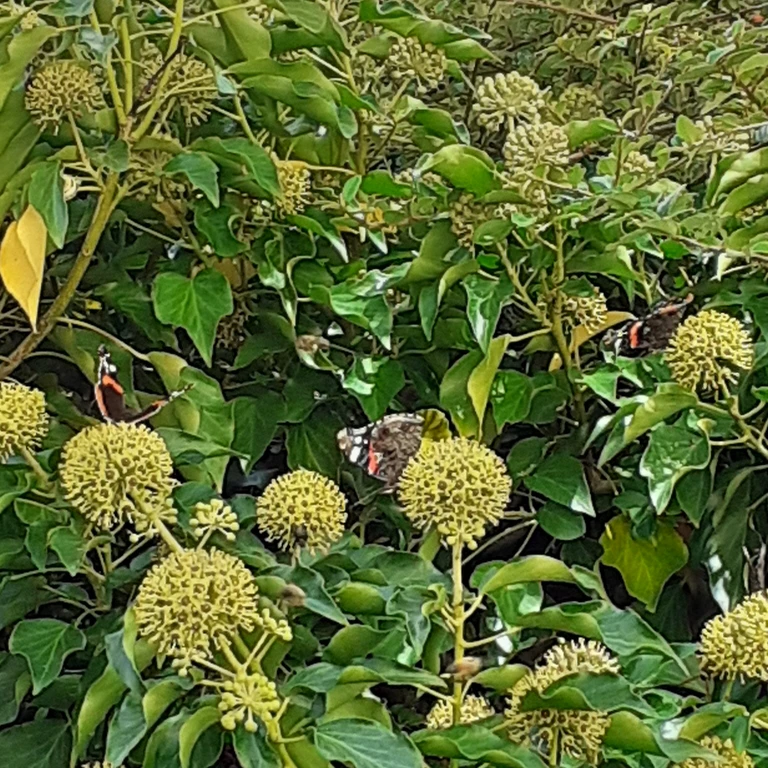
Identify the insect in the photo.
Vanessa atalanta
